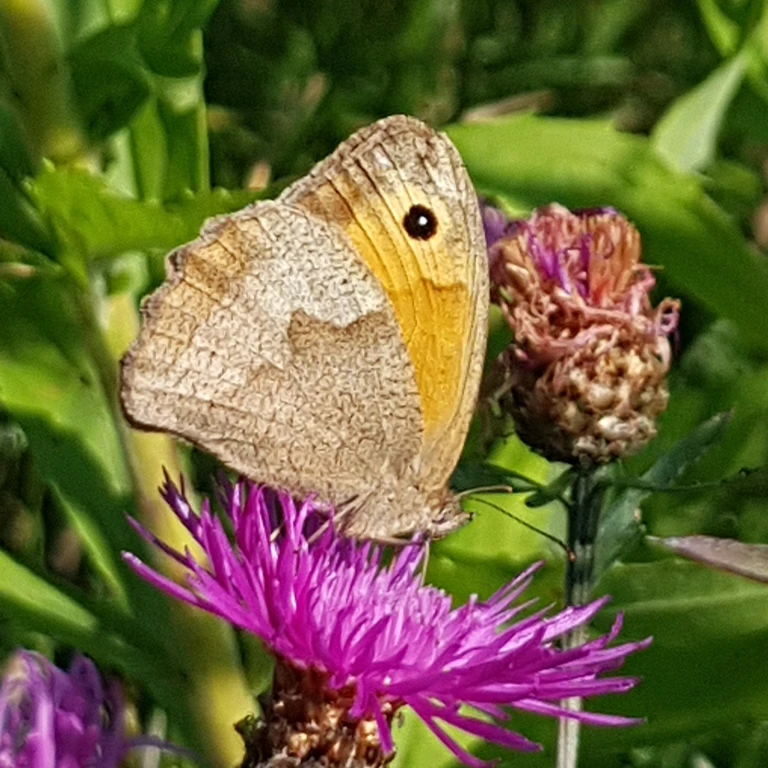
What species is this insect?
Maniola jurtina
